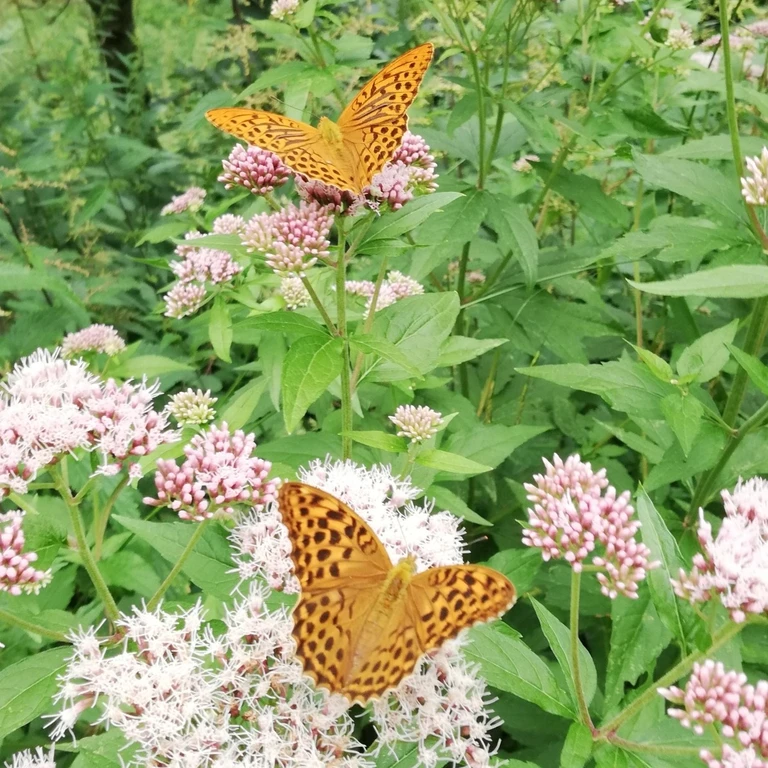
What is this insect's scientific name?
Argynnis paphia
